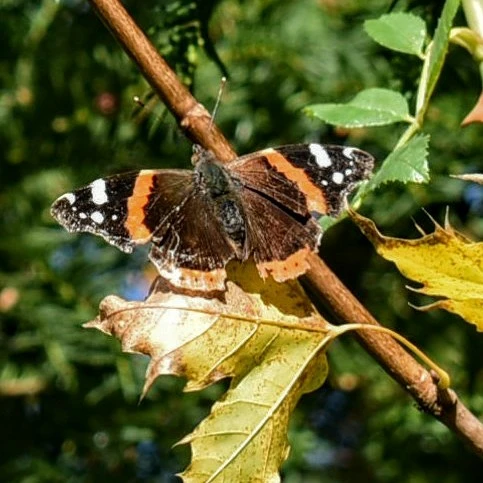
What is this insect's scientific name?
Vanessa atalanta
